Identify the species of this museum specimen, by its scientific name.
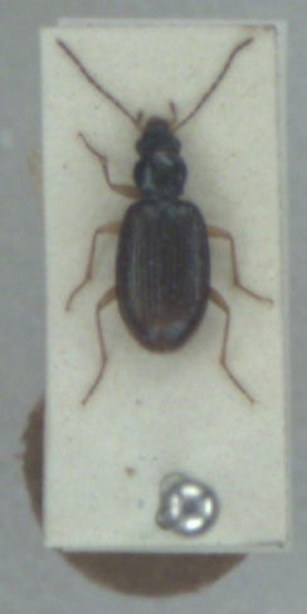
Bembidion monticola
